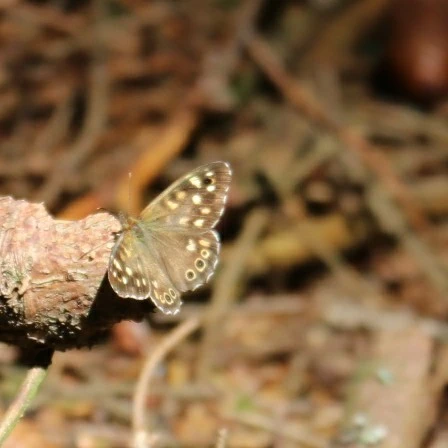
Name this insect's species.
Pararge aegeria
